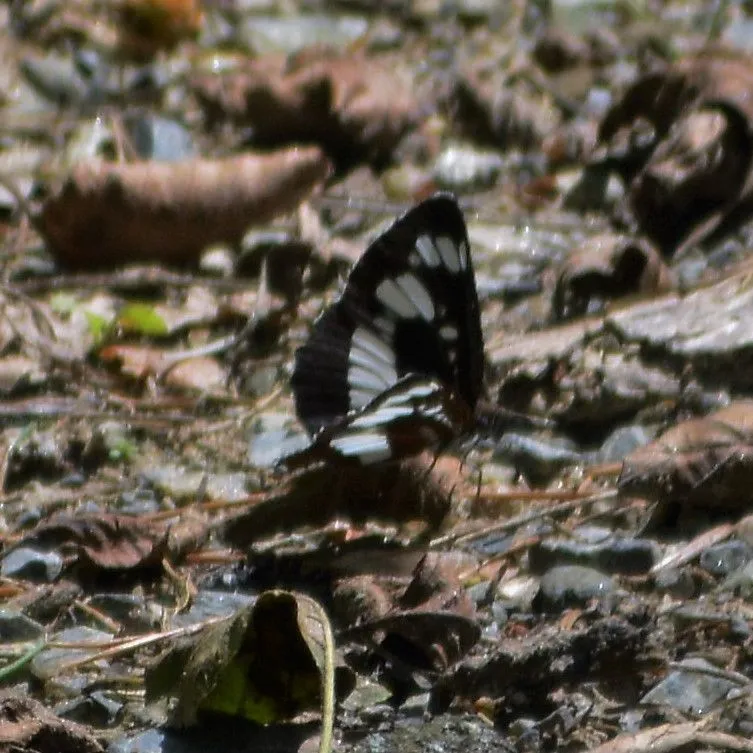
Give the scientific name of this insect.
Neptis rivularis
